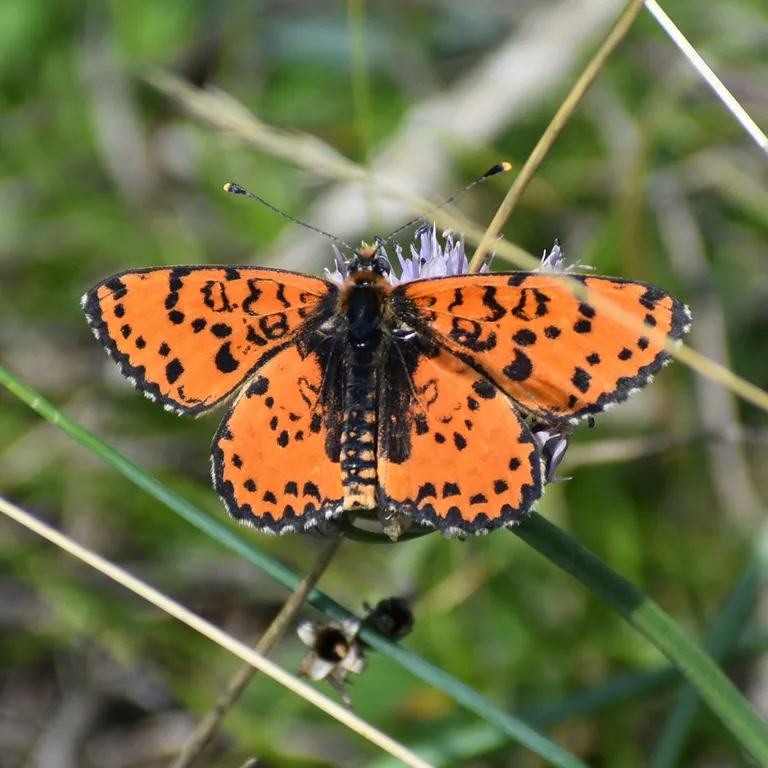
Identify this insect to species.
Melitaea didyma
